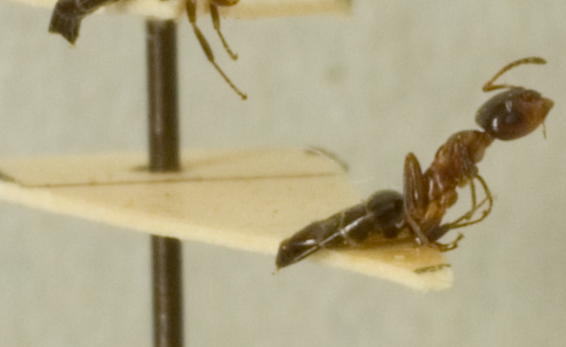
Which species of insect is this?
Myrmelachista vicina
